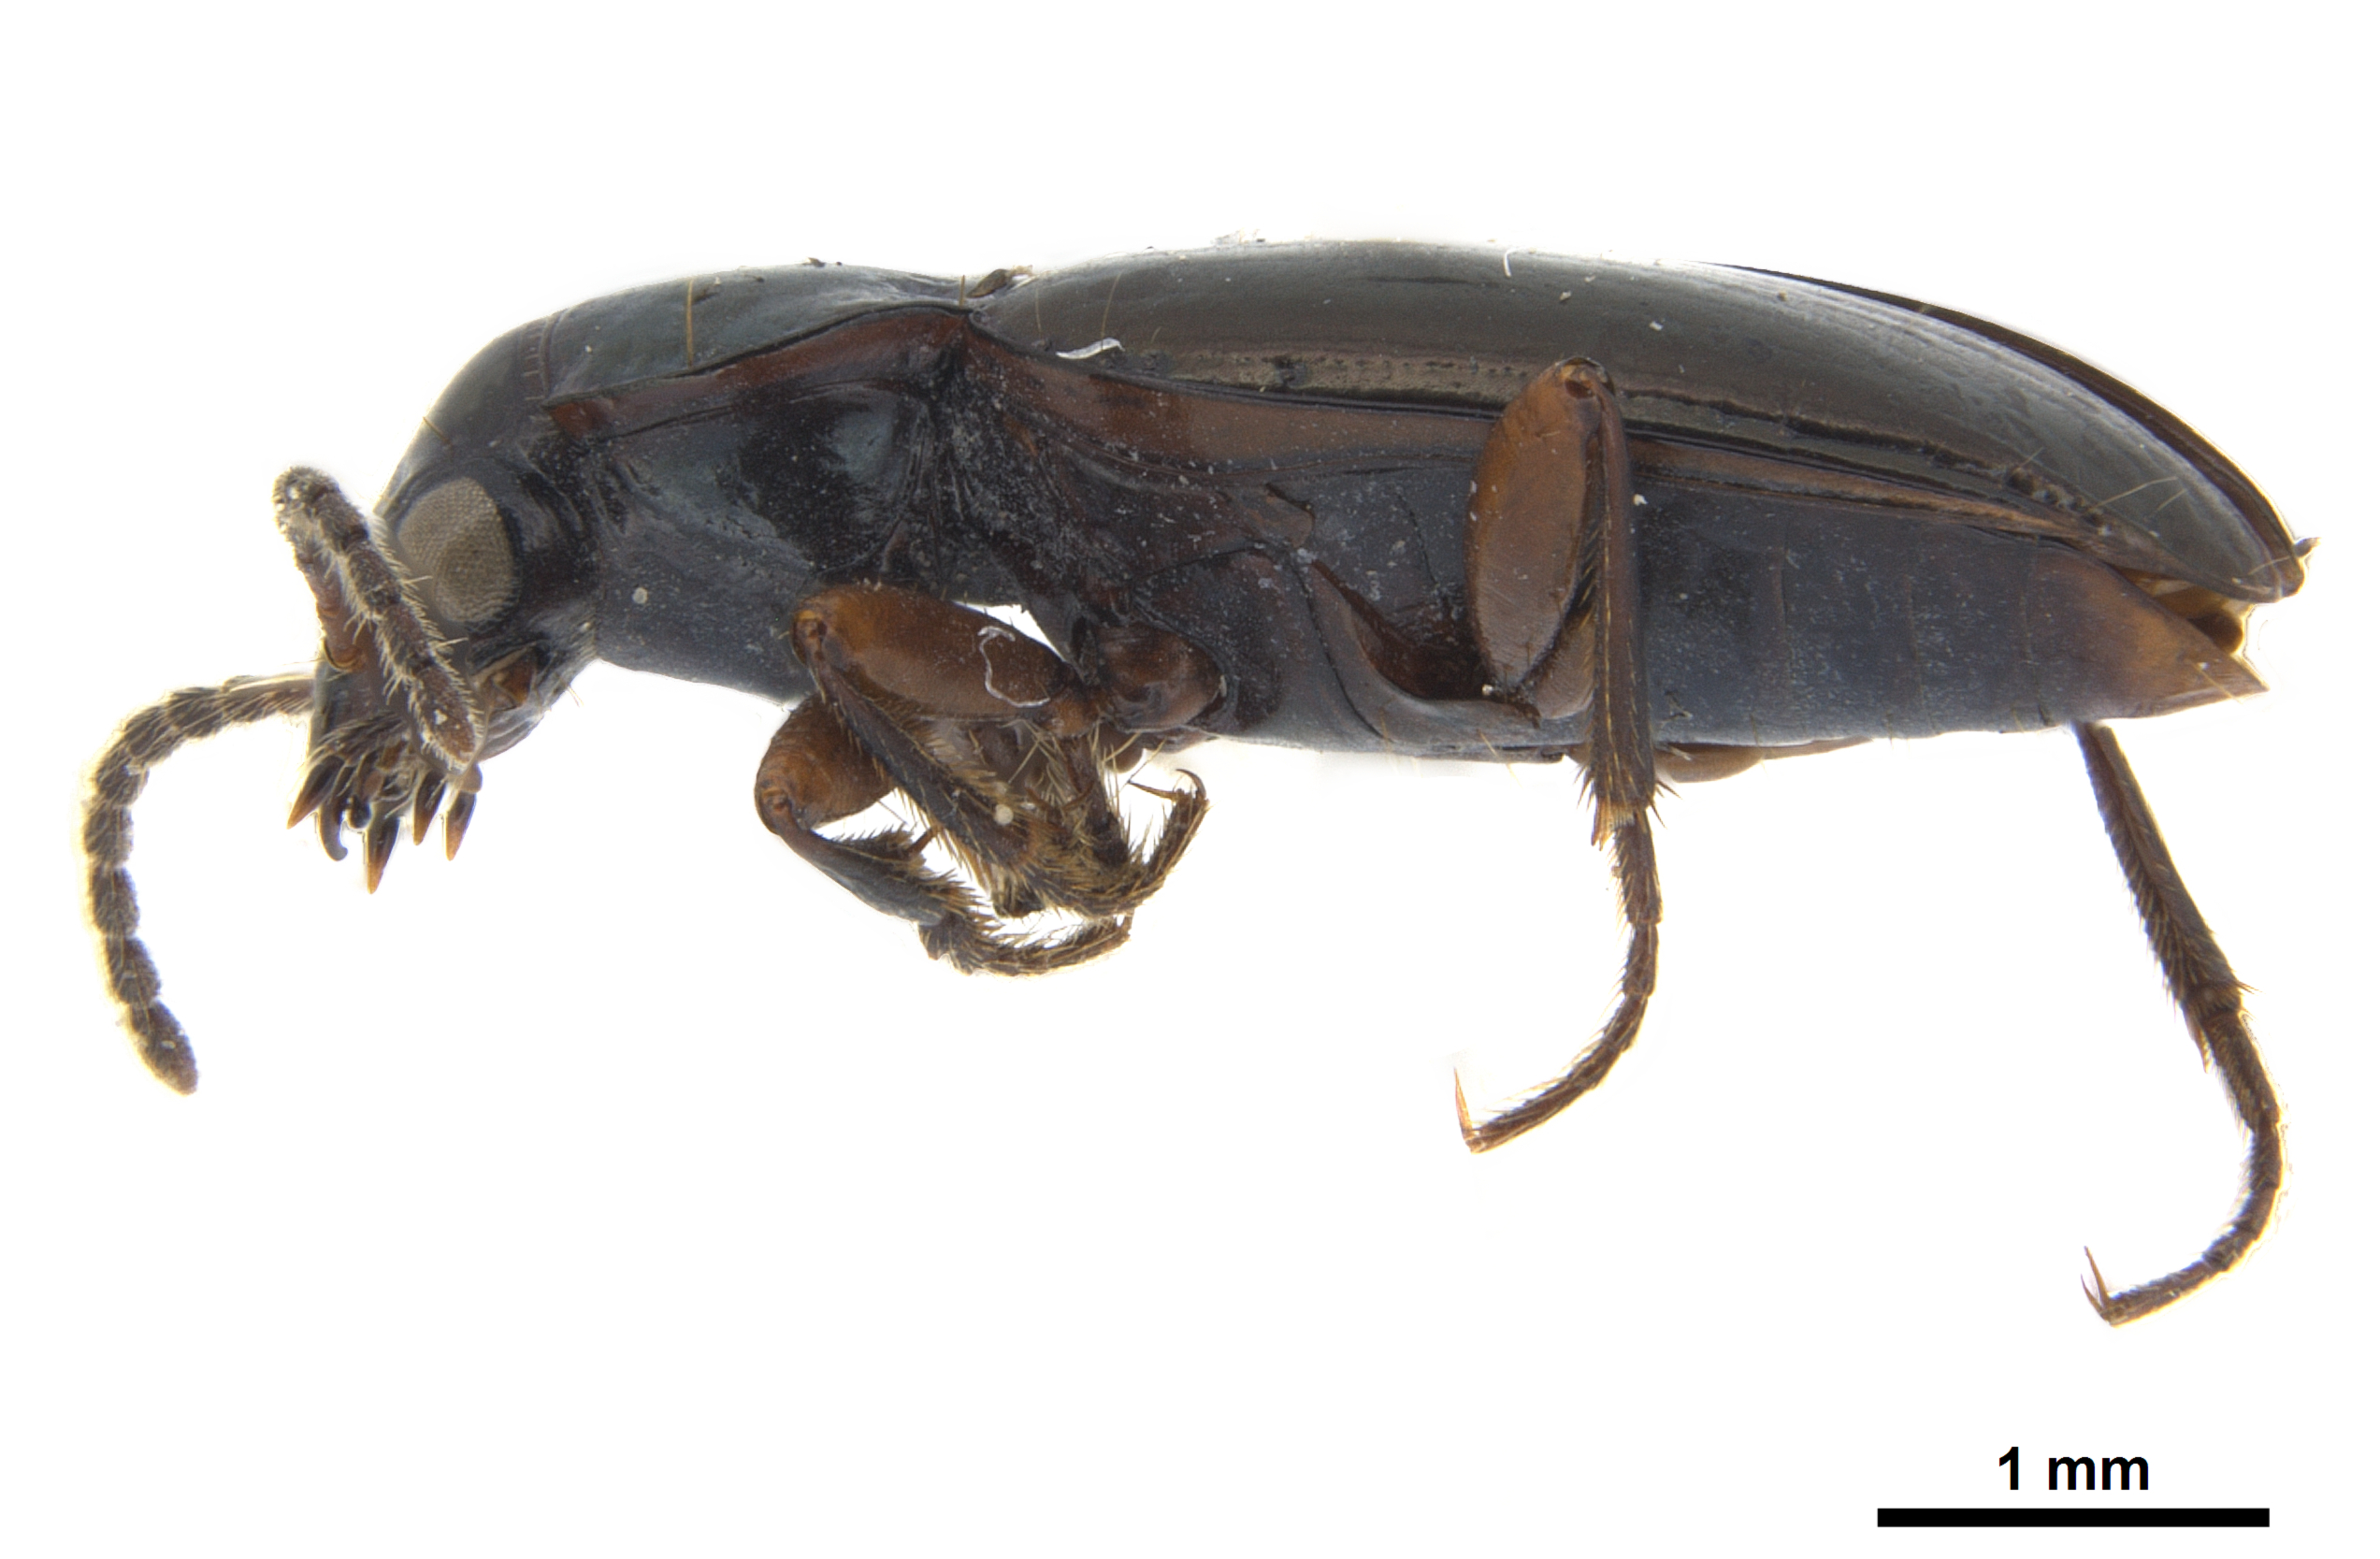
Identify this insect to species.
Merizodus soledadinus
